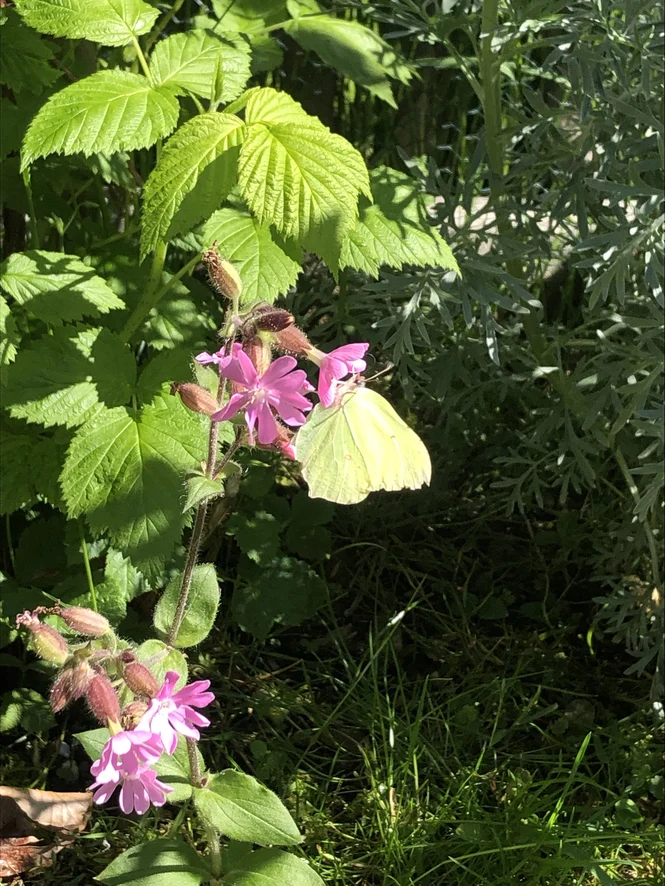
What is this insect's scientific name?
Gonepteryx rhamni
